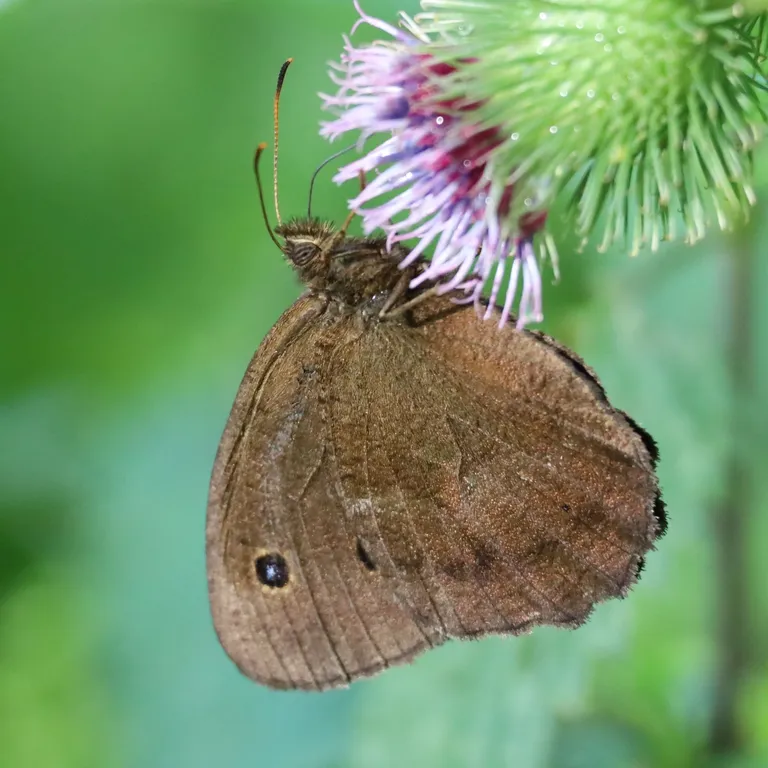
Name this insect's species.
Minois dryas
